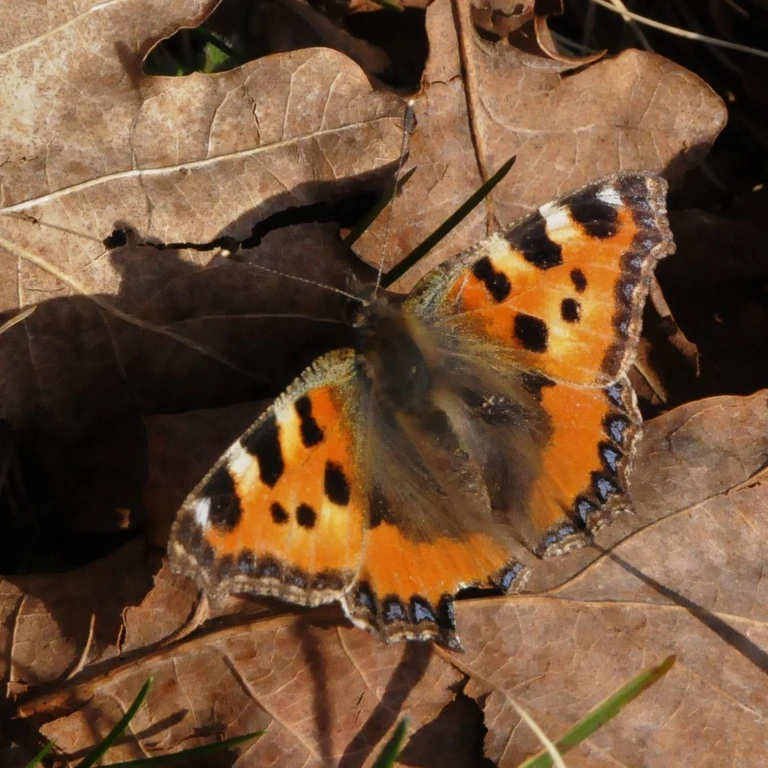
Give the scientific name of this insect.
Aglais urticae
